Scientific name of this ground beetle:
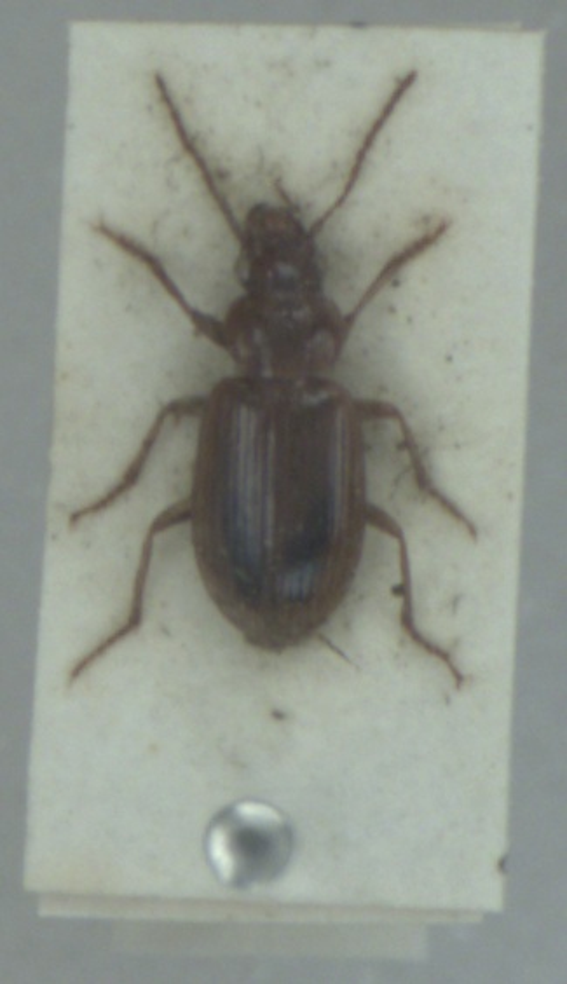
Dicheirotrichus obsoletus
